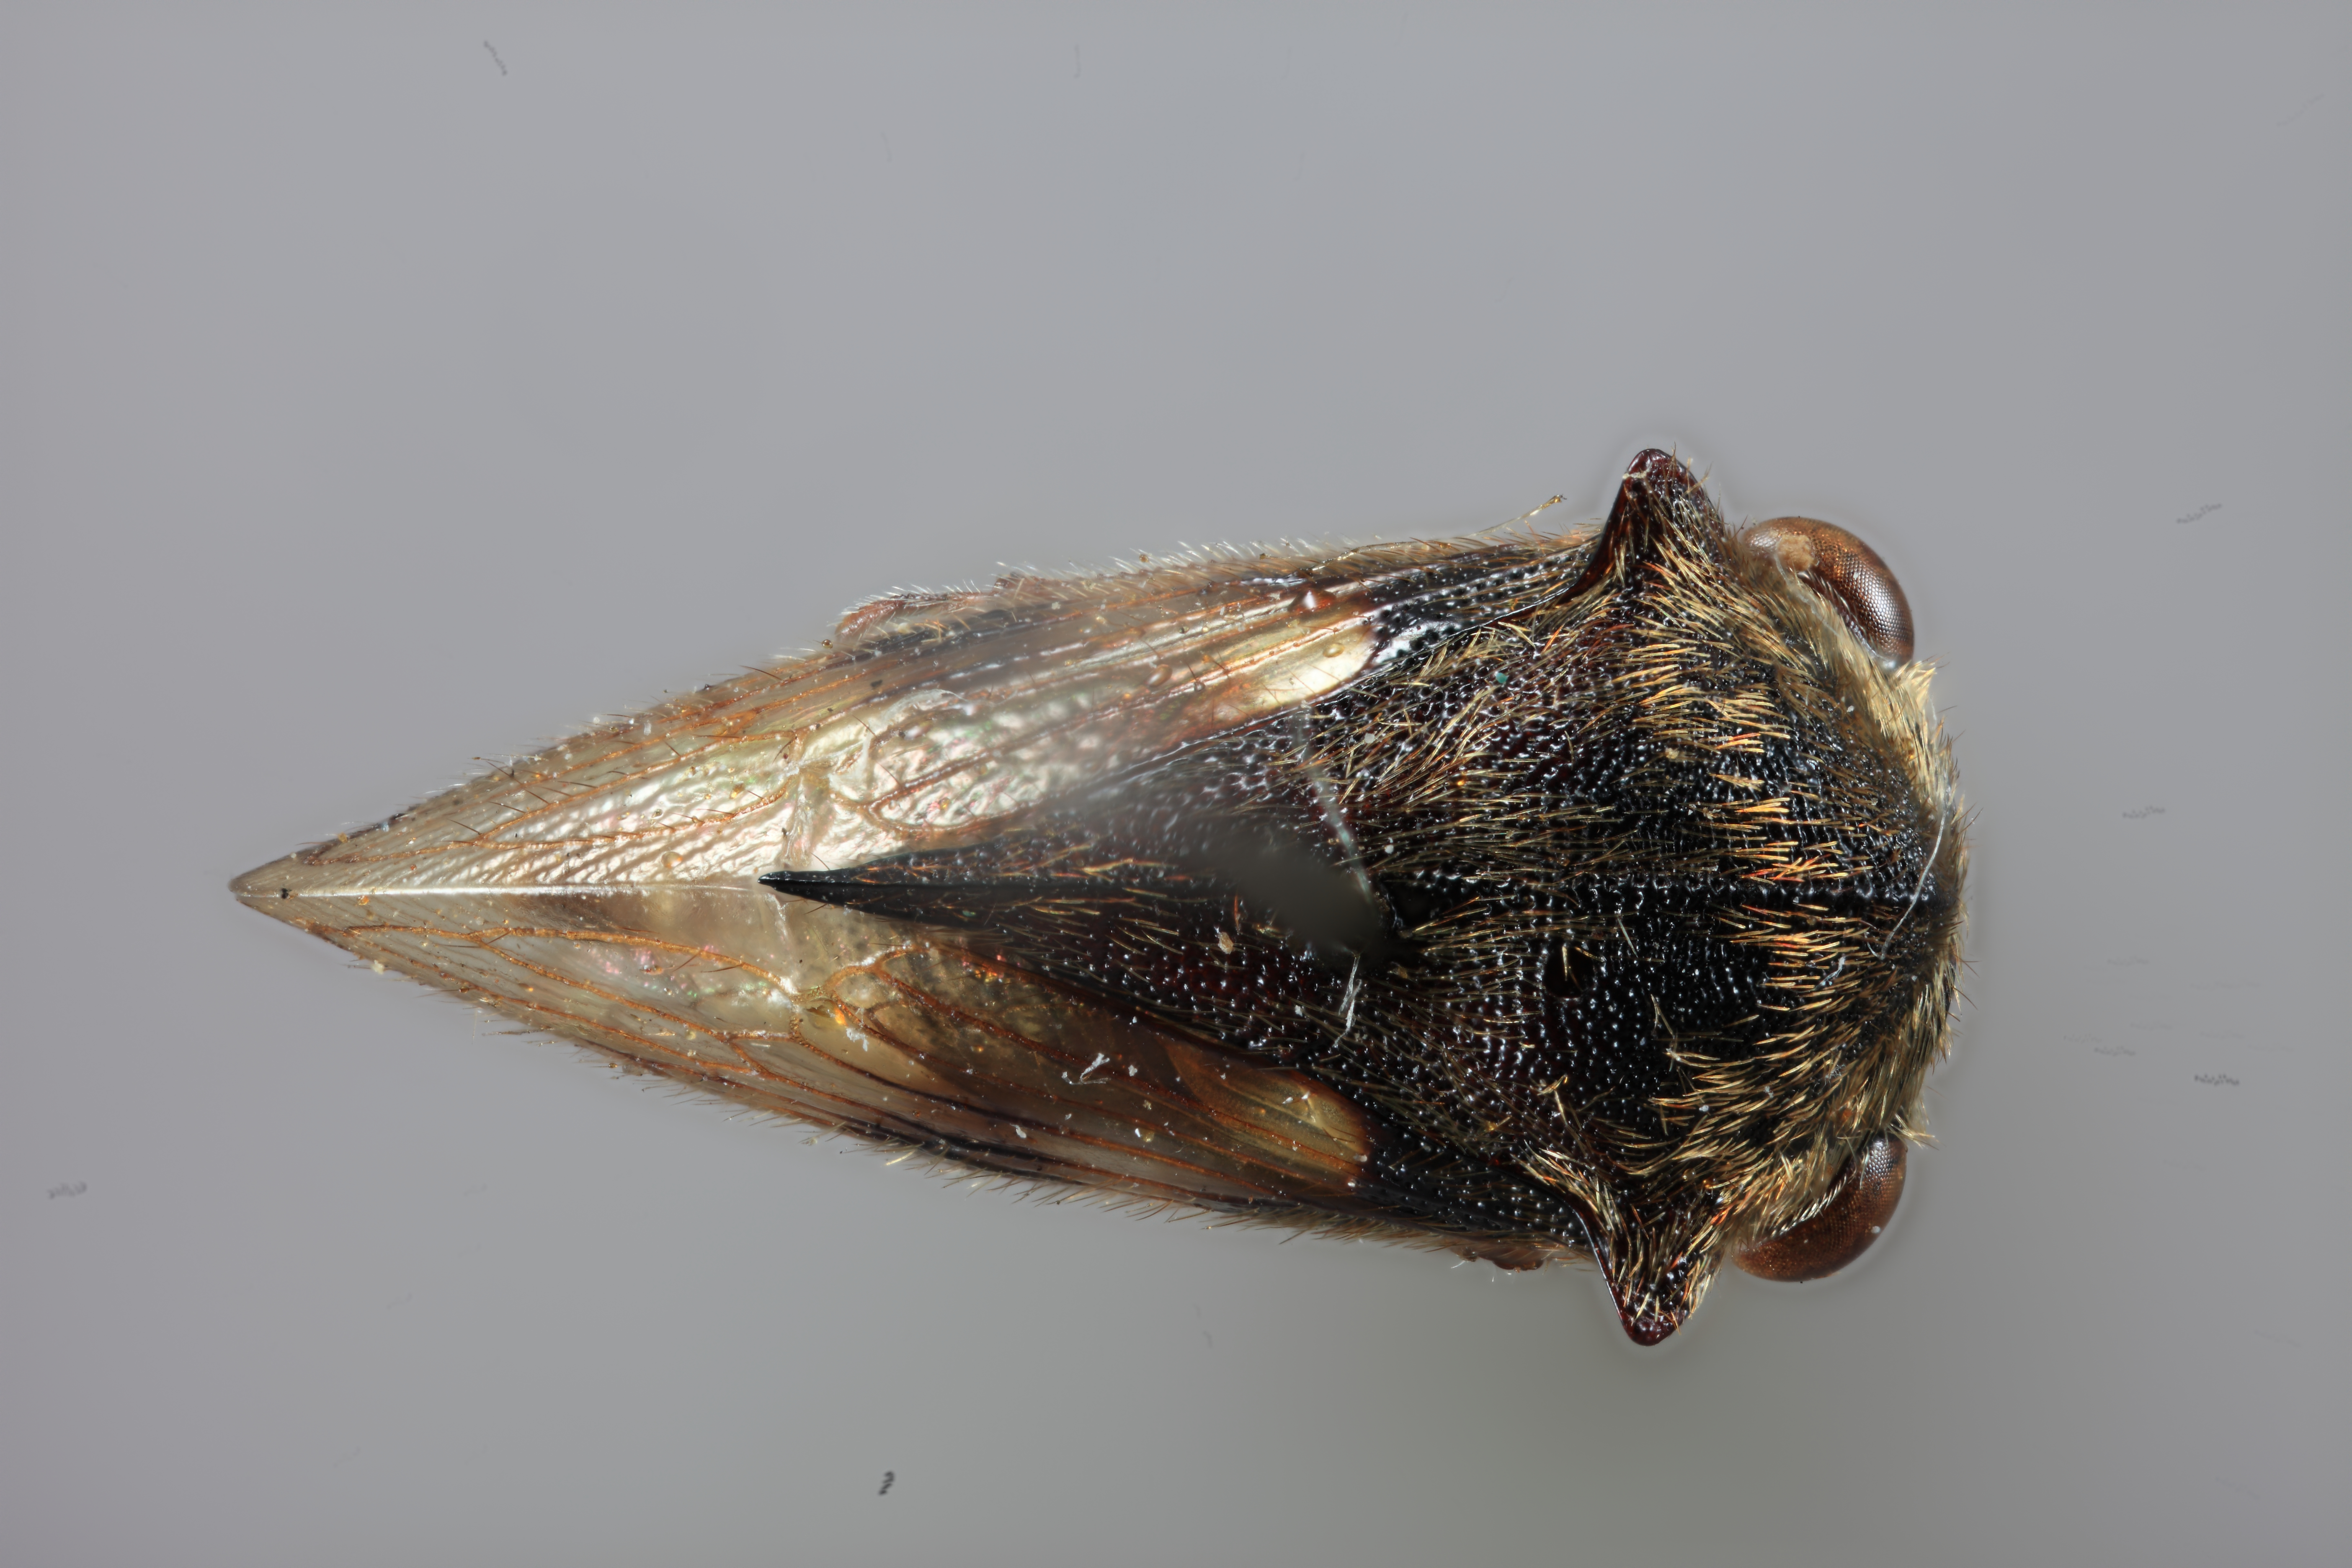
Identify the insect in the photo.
Cryptaspidia elevata
